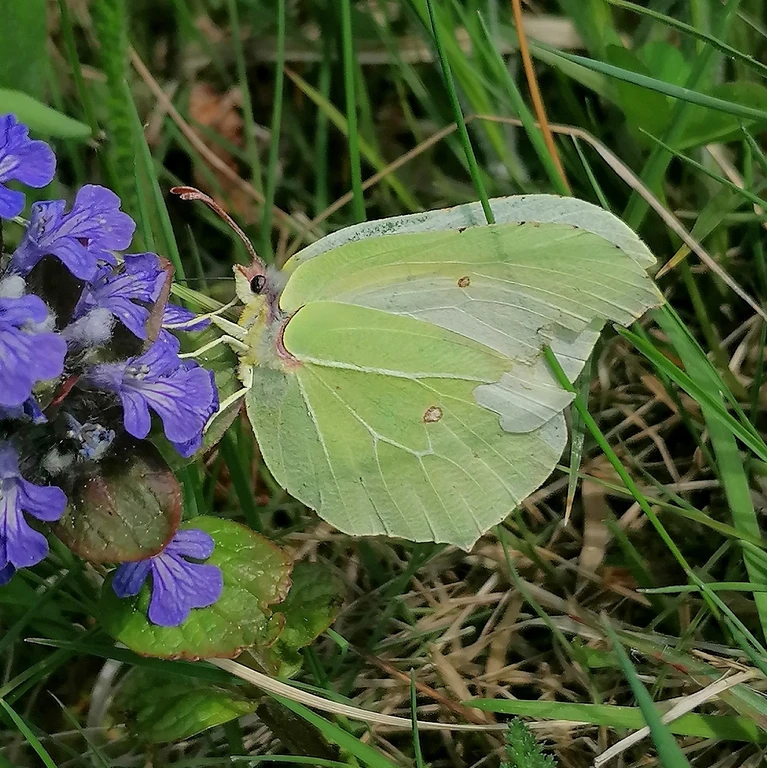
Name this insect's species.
Gonepteryx rhamni
